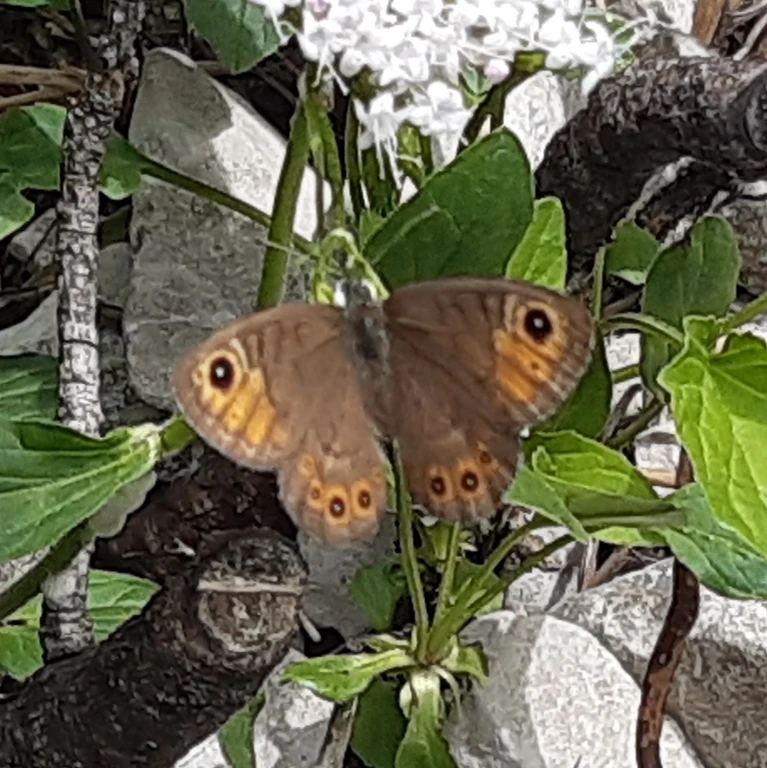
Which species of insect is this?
Lasiommata petropolitana (also Pararge petropolitana)
